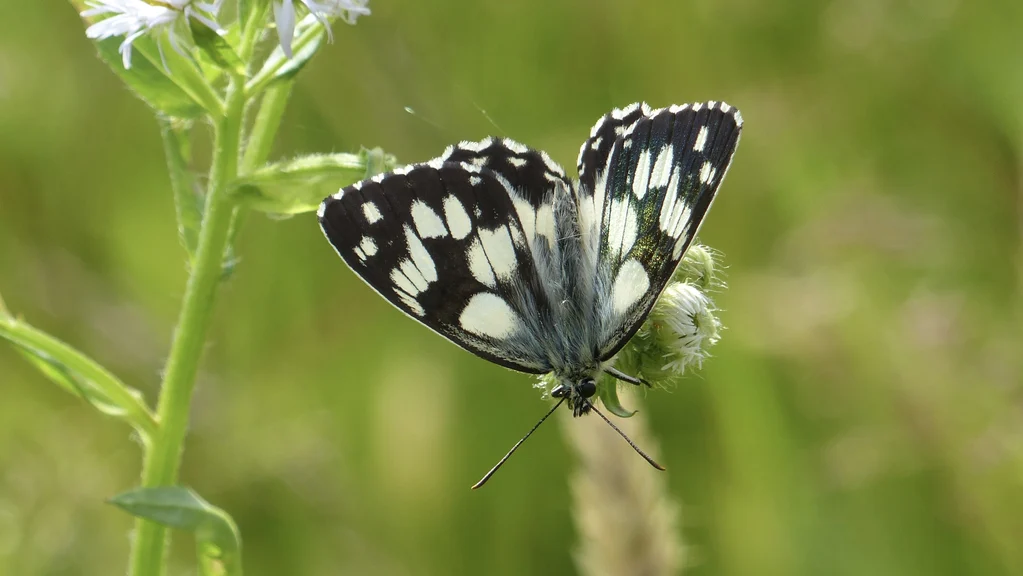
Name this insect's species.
Melanargia galathea
